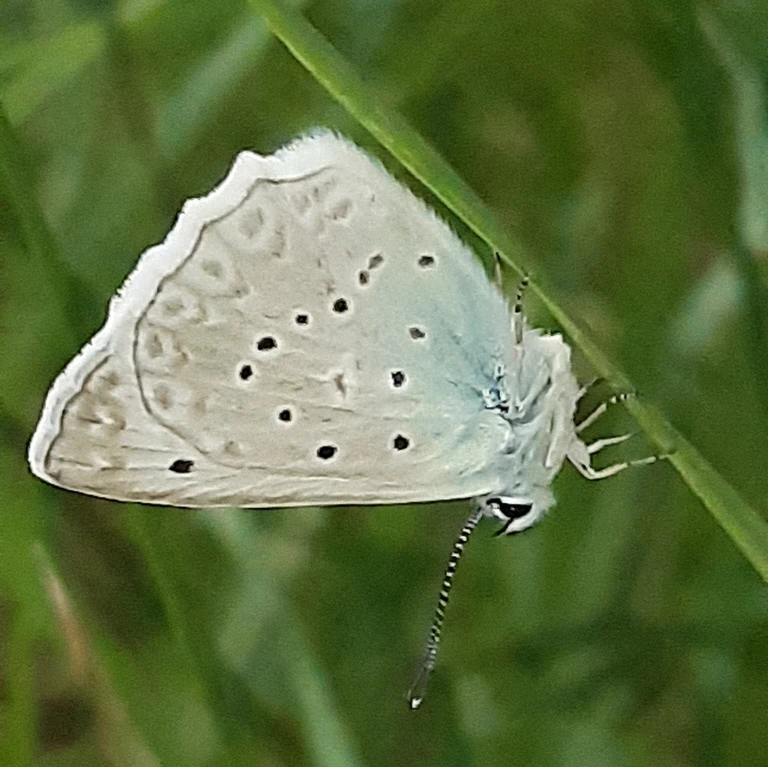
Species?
Polyommatus daphnis
